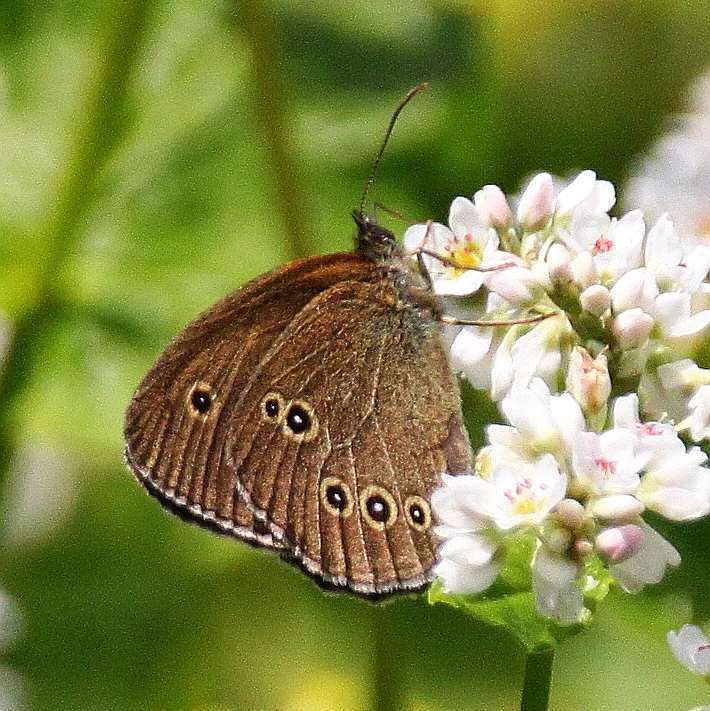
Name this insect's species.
Aphantopus hyperantus
